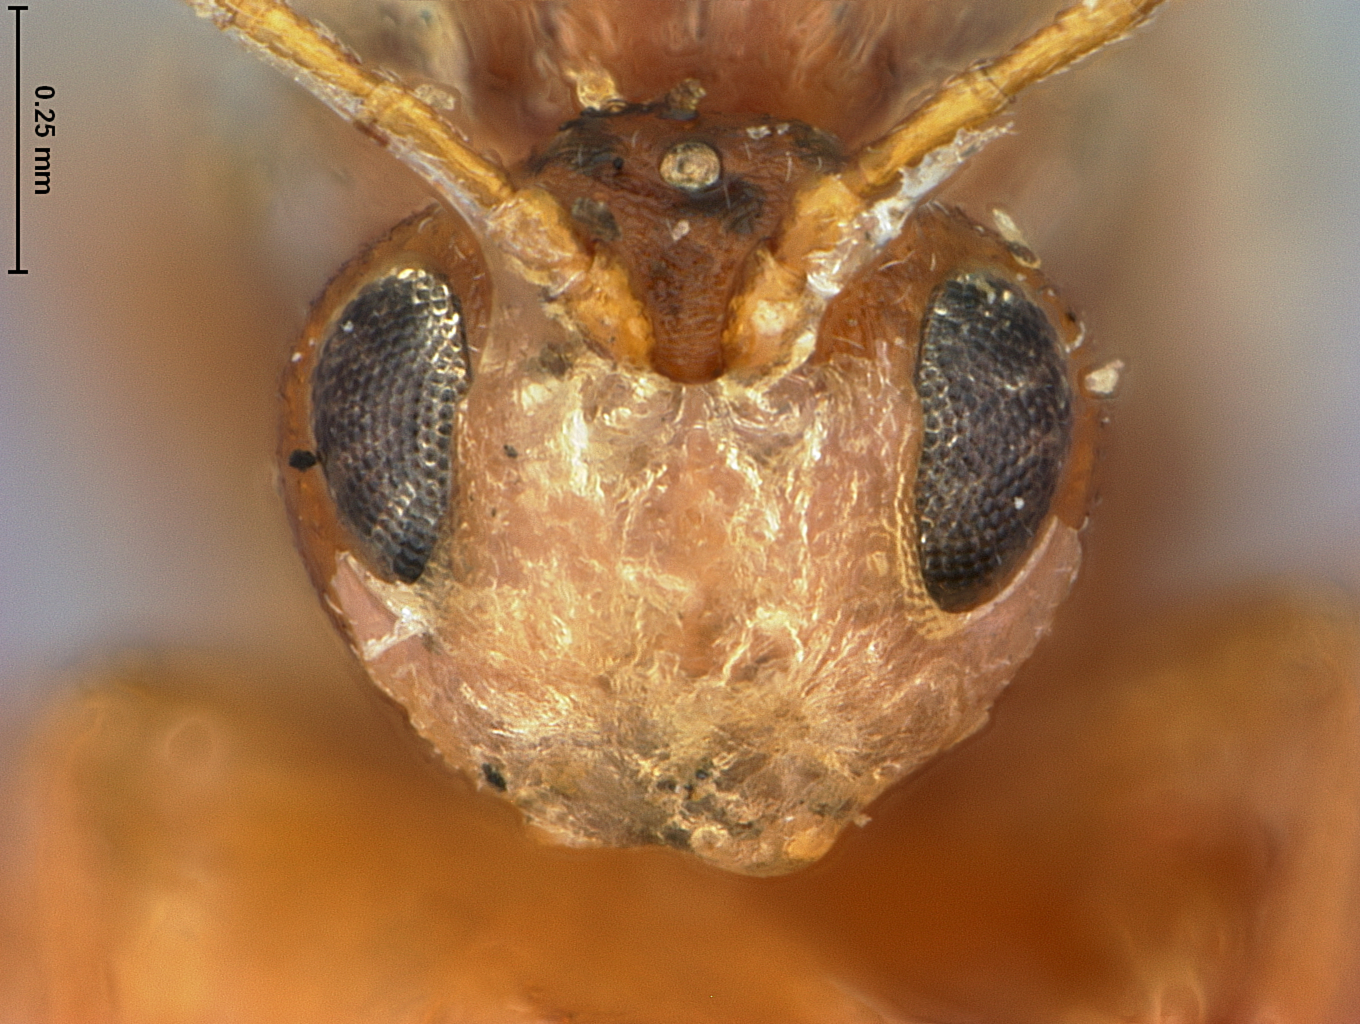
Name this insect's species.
Andricus calycicola
